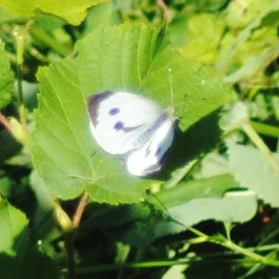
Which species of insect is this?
Pieris brassicae
